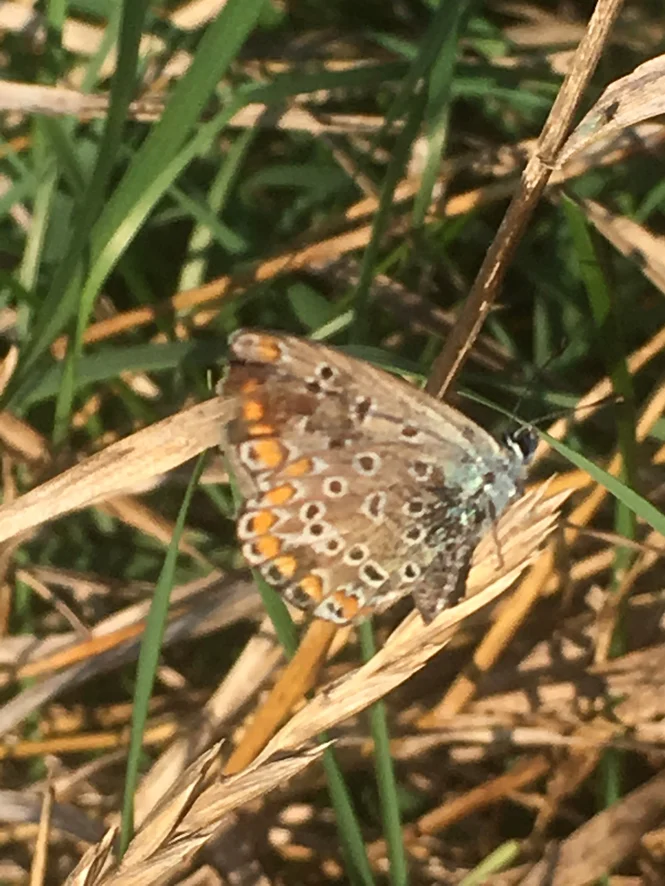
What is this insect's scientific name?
Polyommatus icarus
